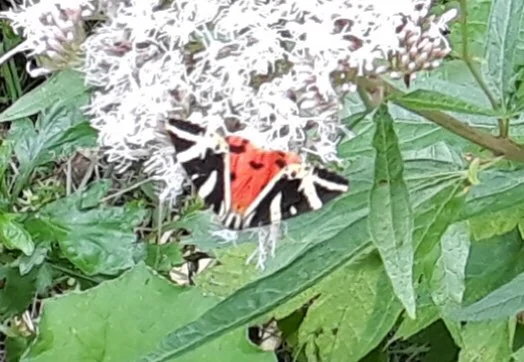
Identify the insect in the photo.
Euplagia quadripunctaria
